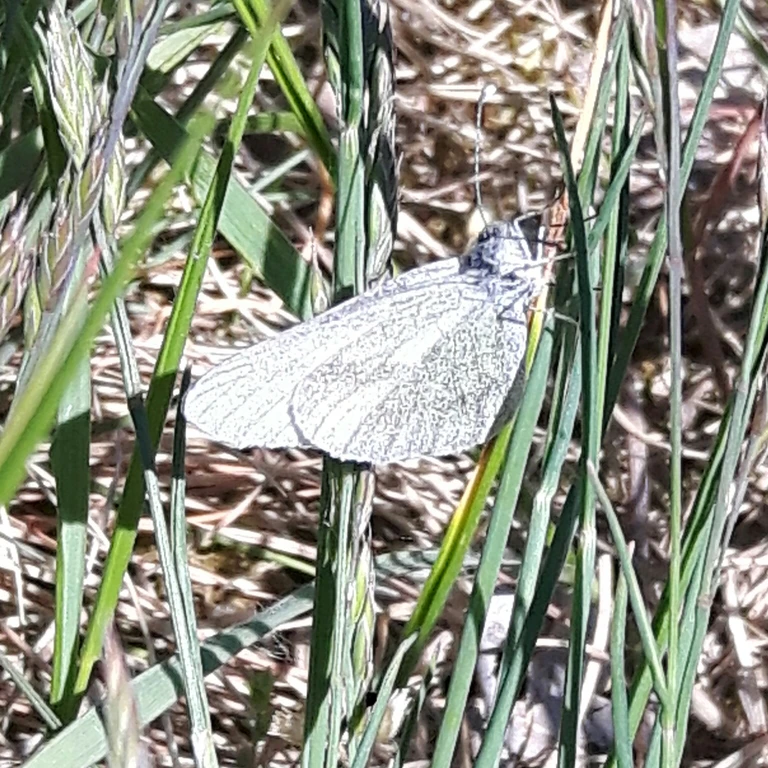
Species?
Leptidea sinapis/juvernica
